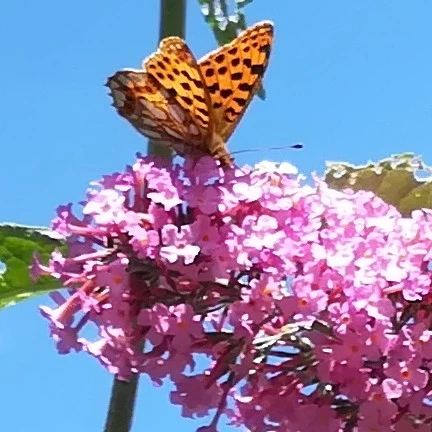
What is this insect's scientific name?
Issoria lathonia
